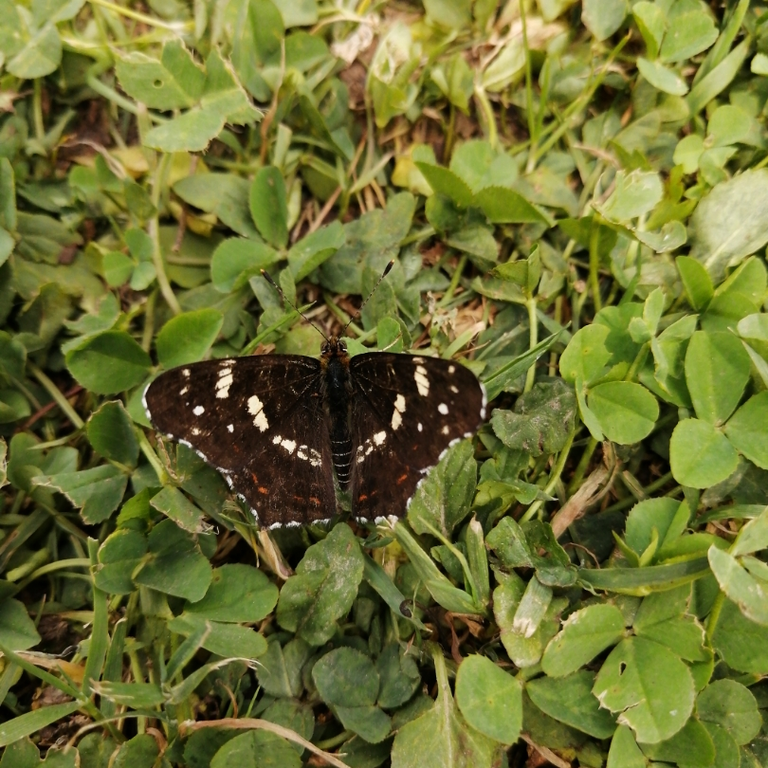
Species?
Araschnia levana
